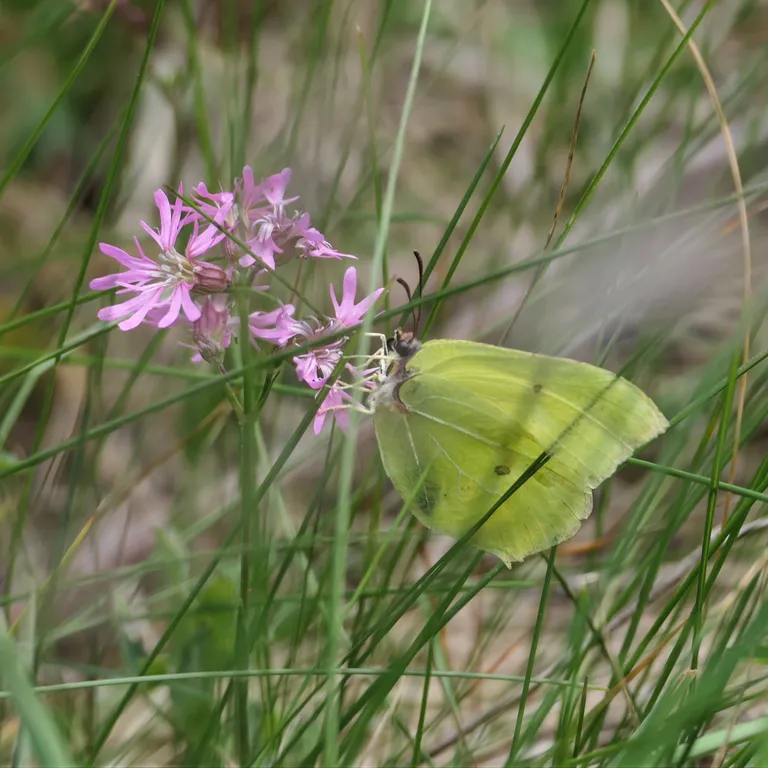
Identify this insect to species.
Gonepteryx rhamni
